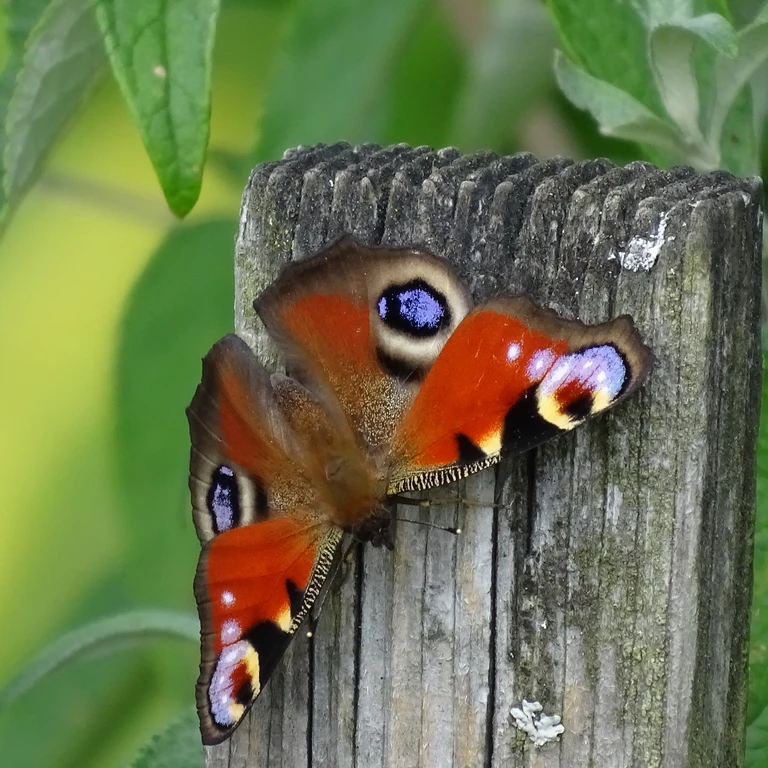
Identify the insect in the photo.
Aglais io
